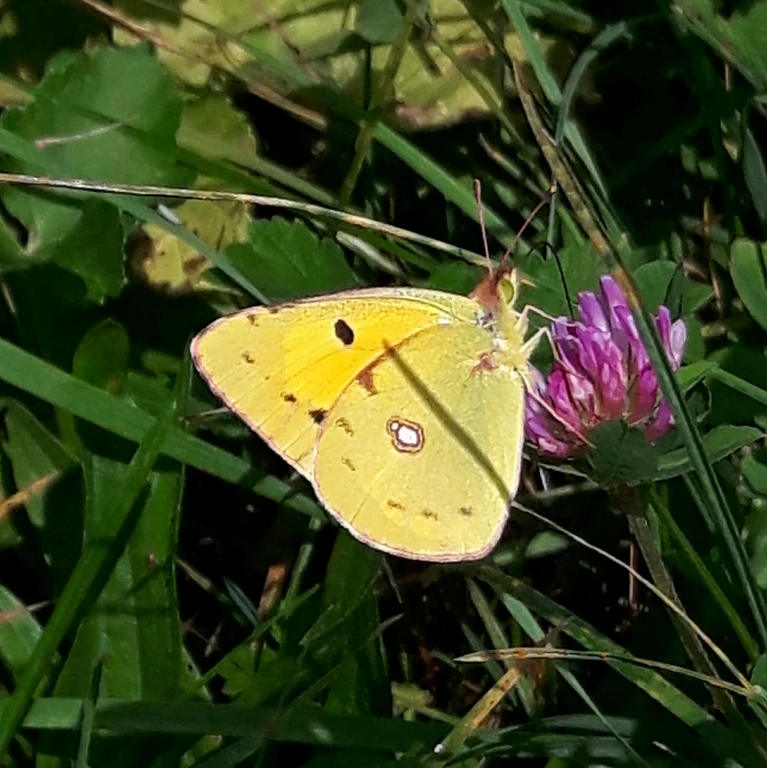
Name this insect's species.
Colias croceus
